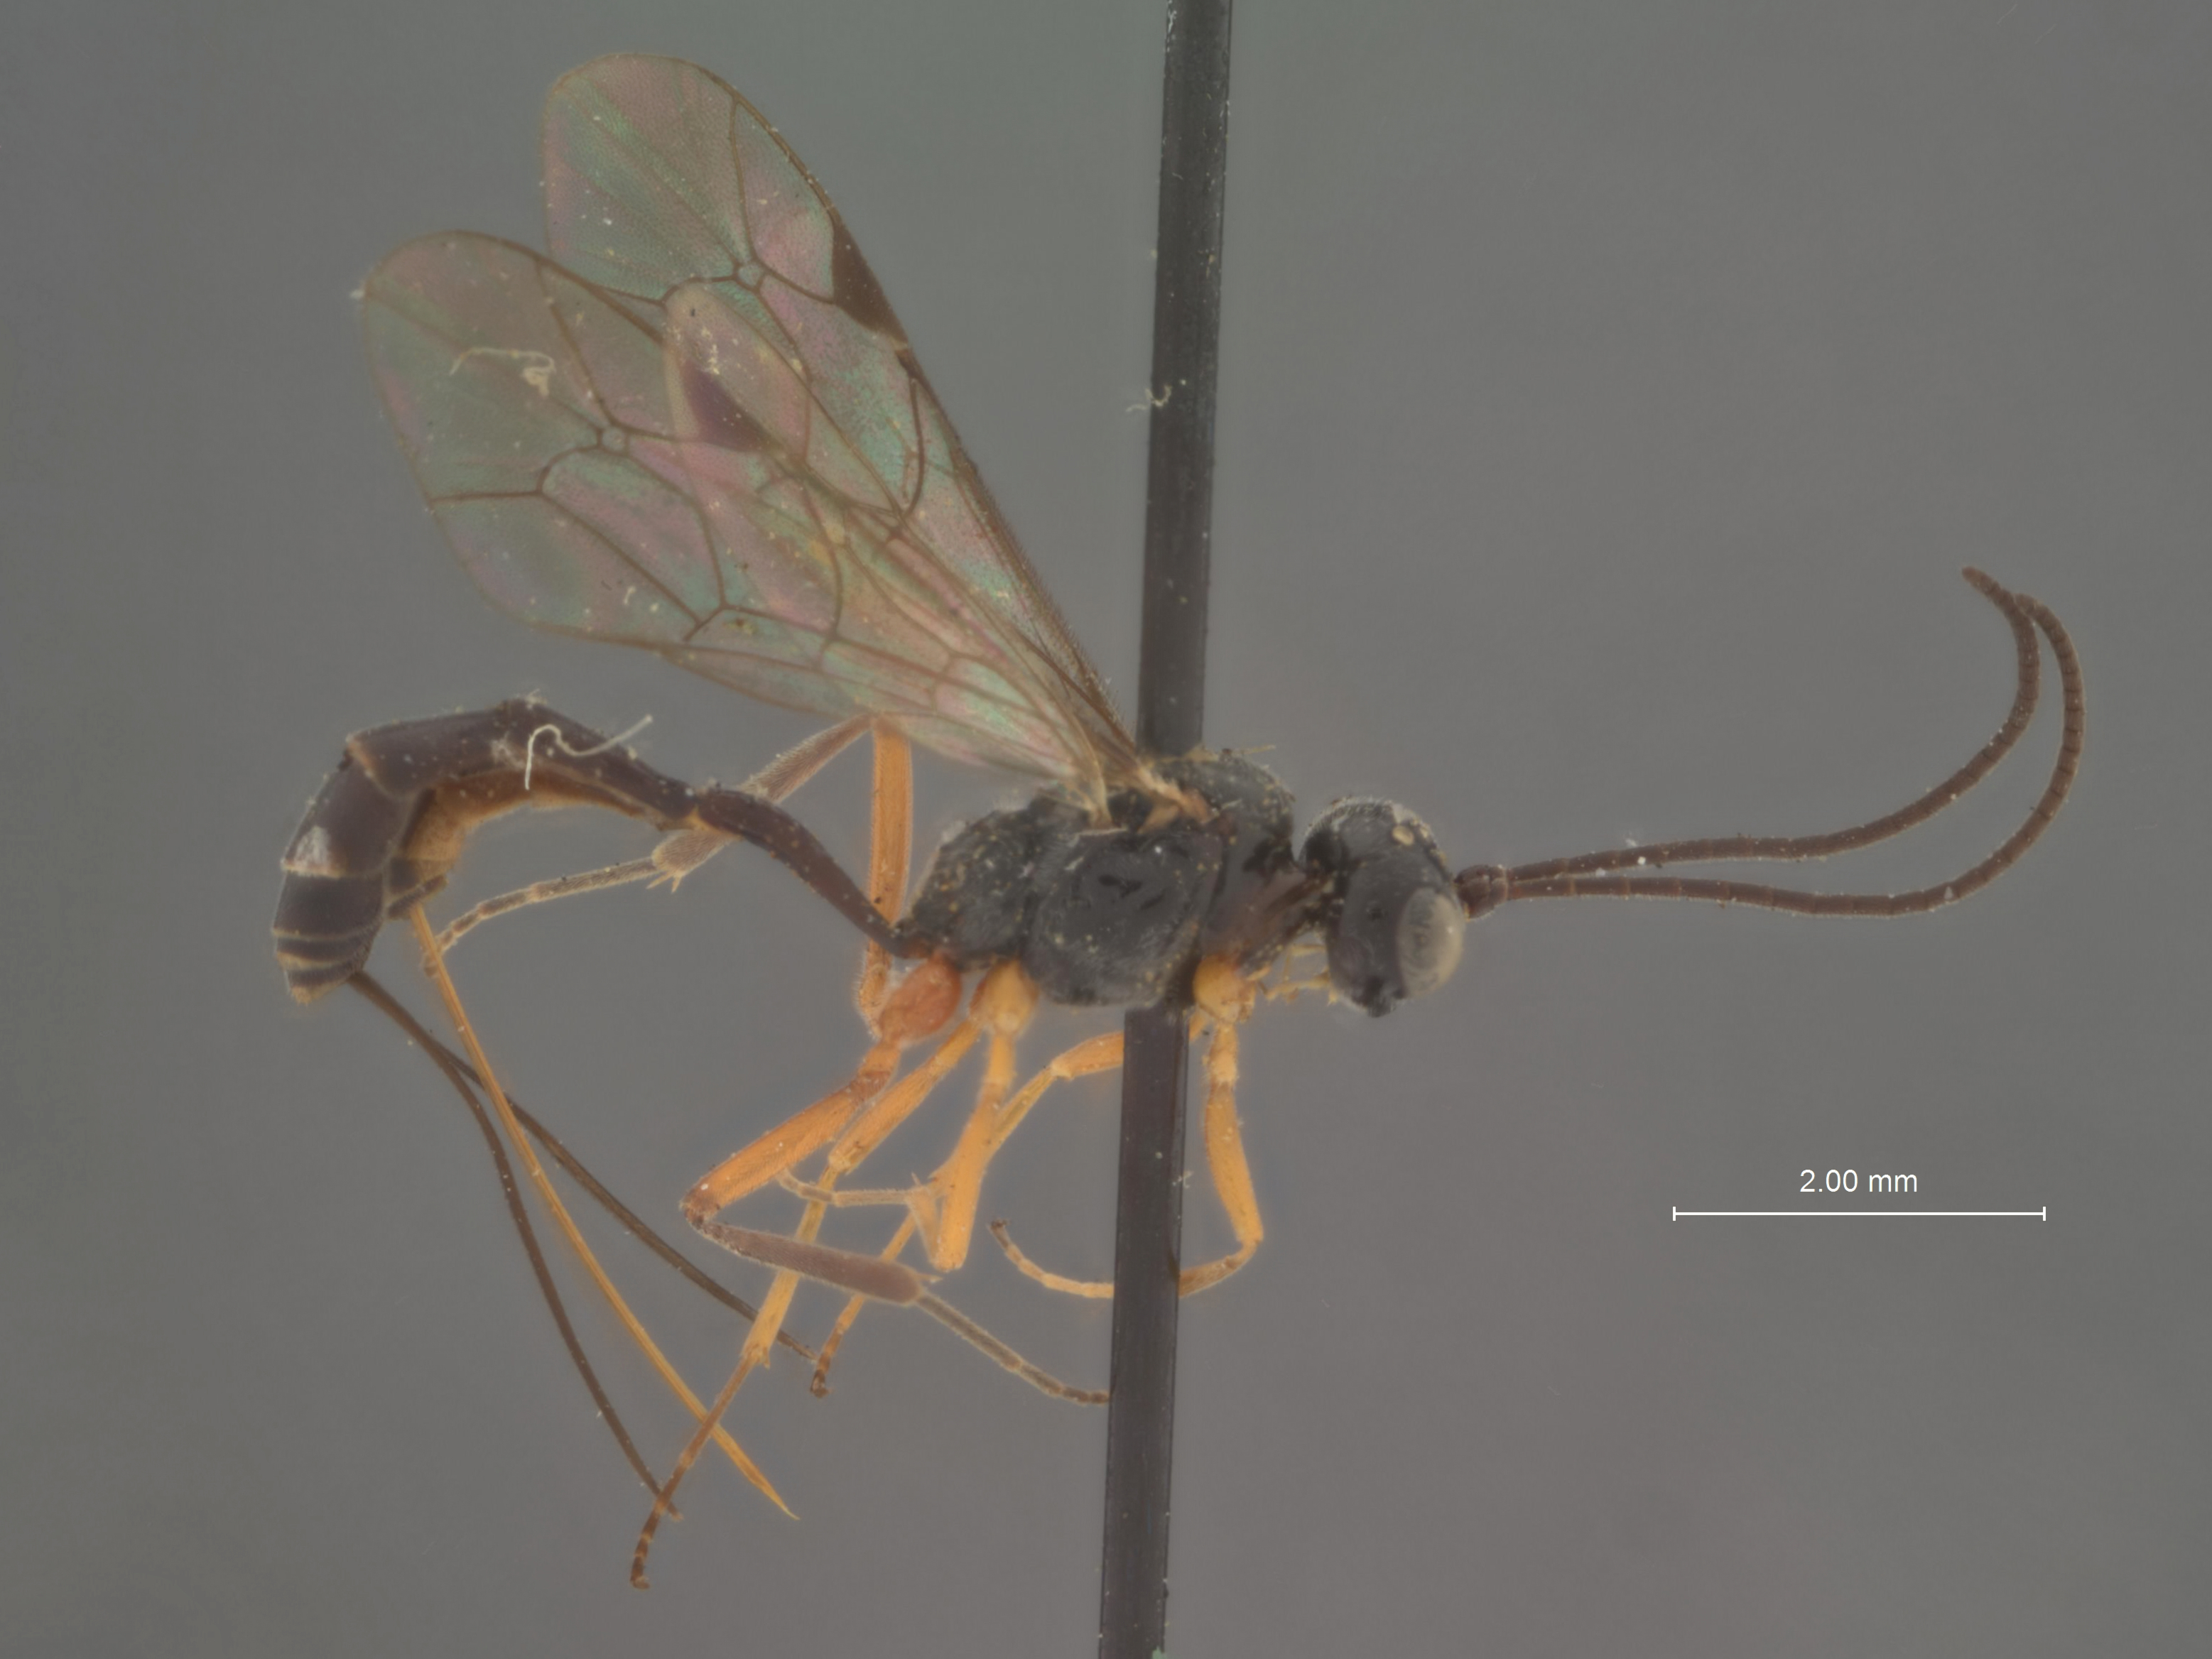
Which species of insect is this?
Panargyrops pacificus
